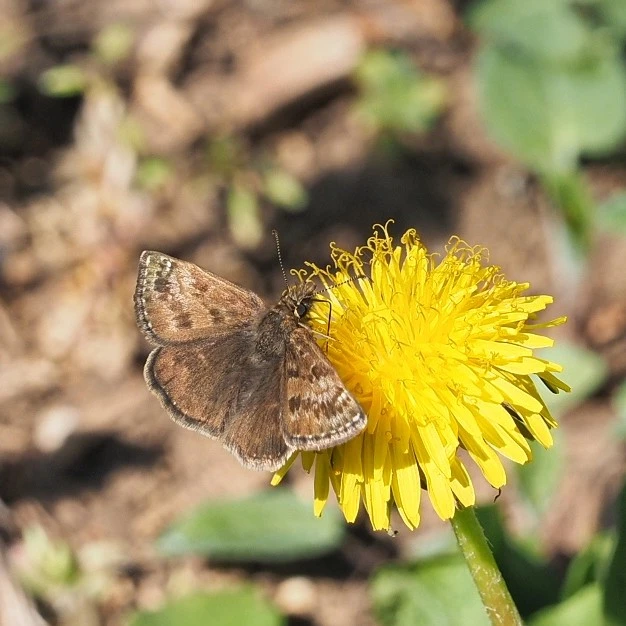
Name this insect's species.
Erynnis tages
